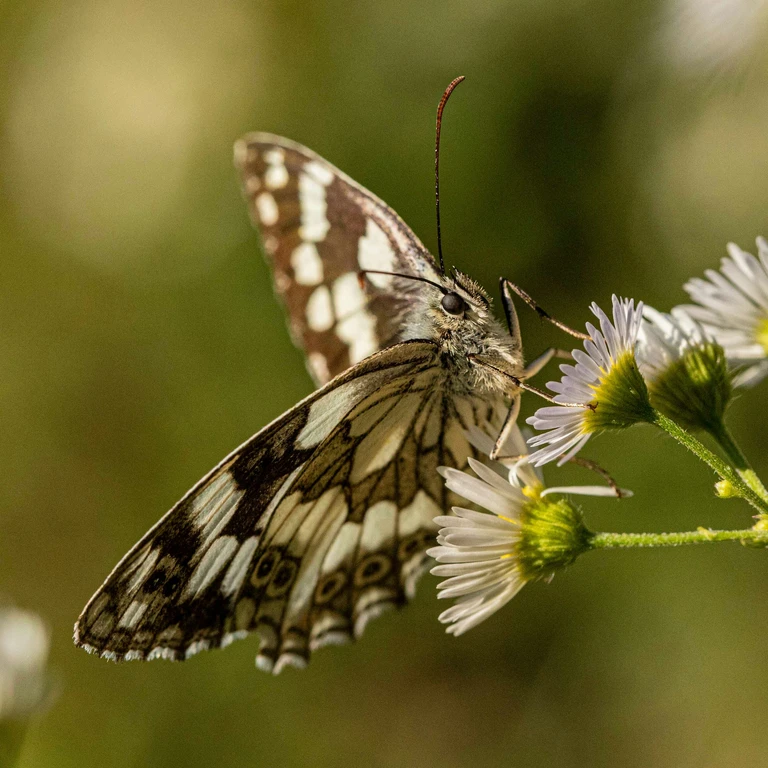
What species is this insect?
Melanargia galathea
